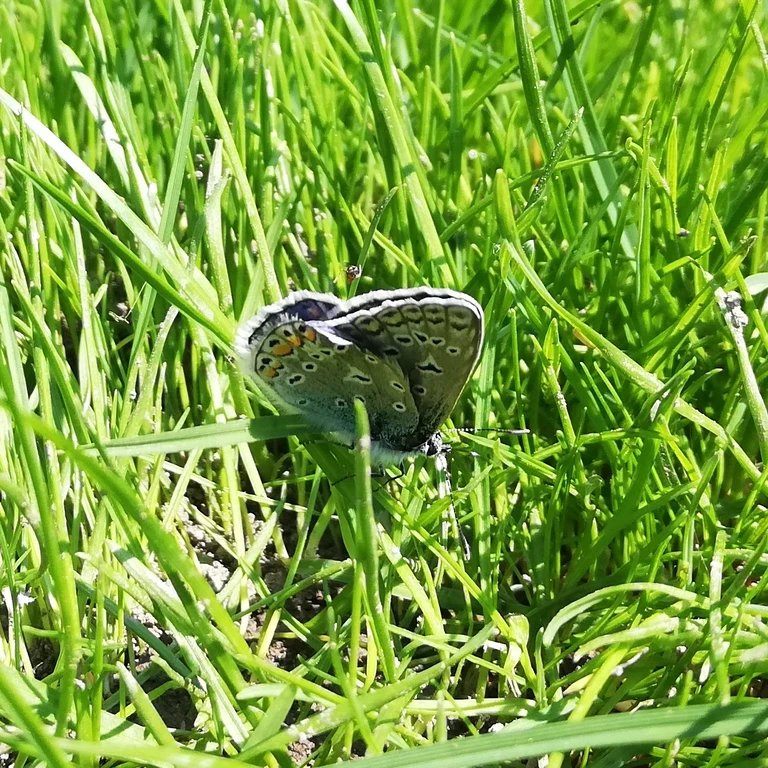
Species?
Polyommatus icarus
